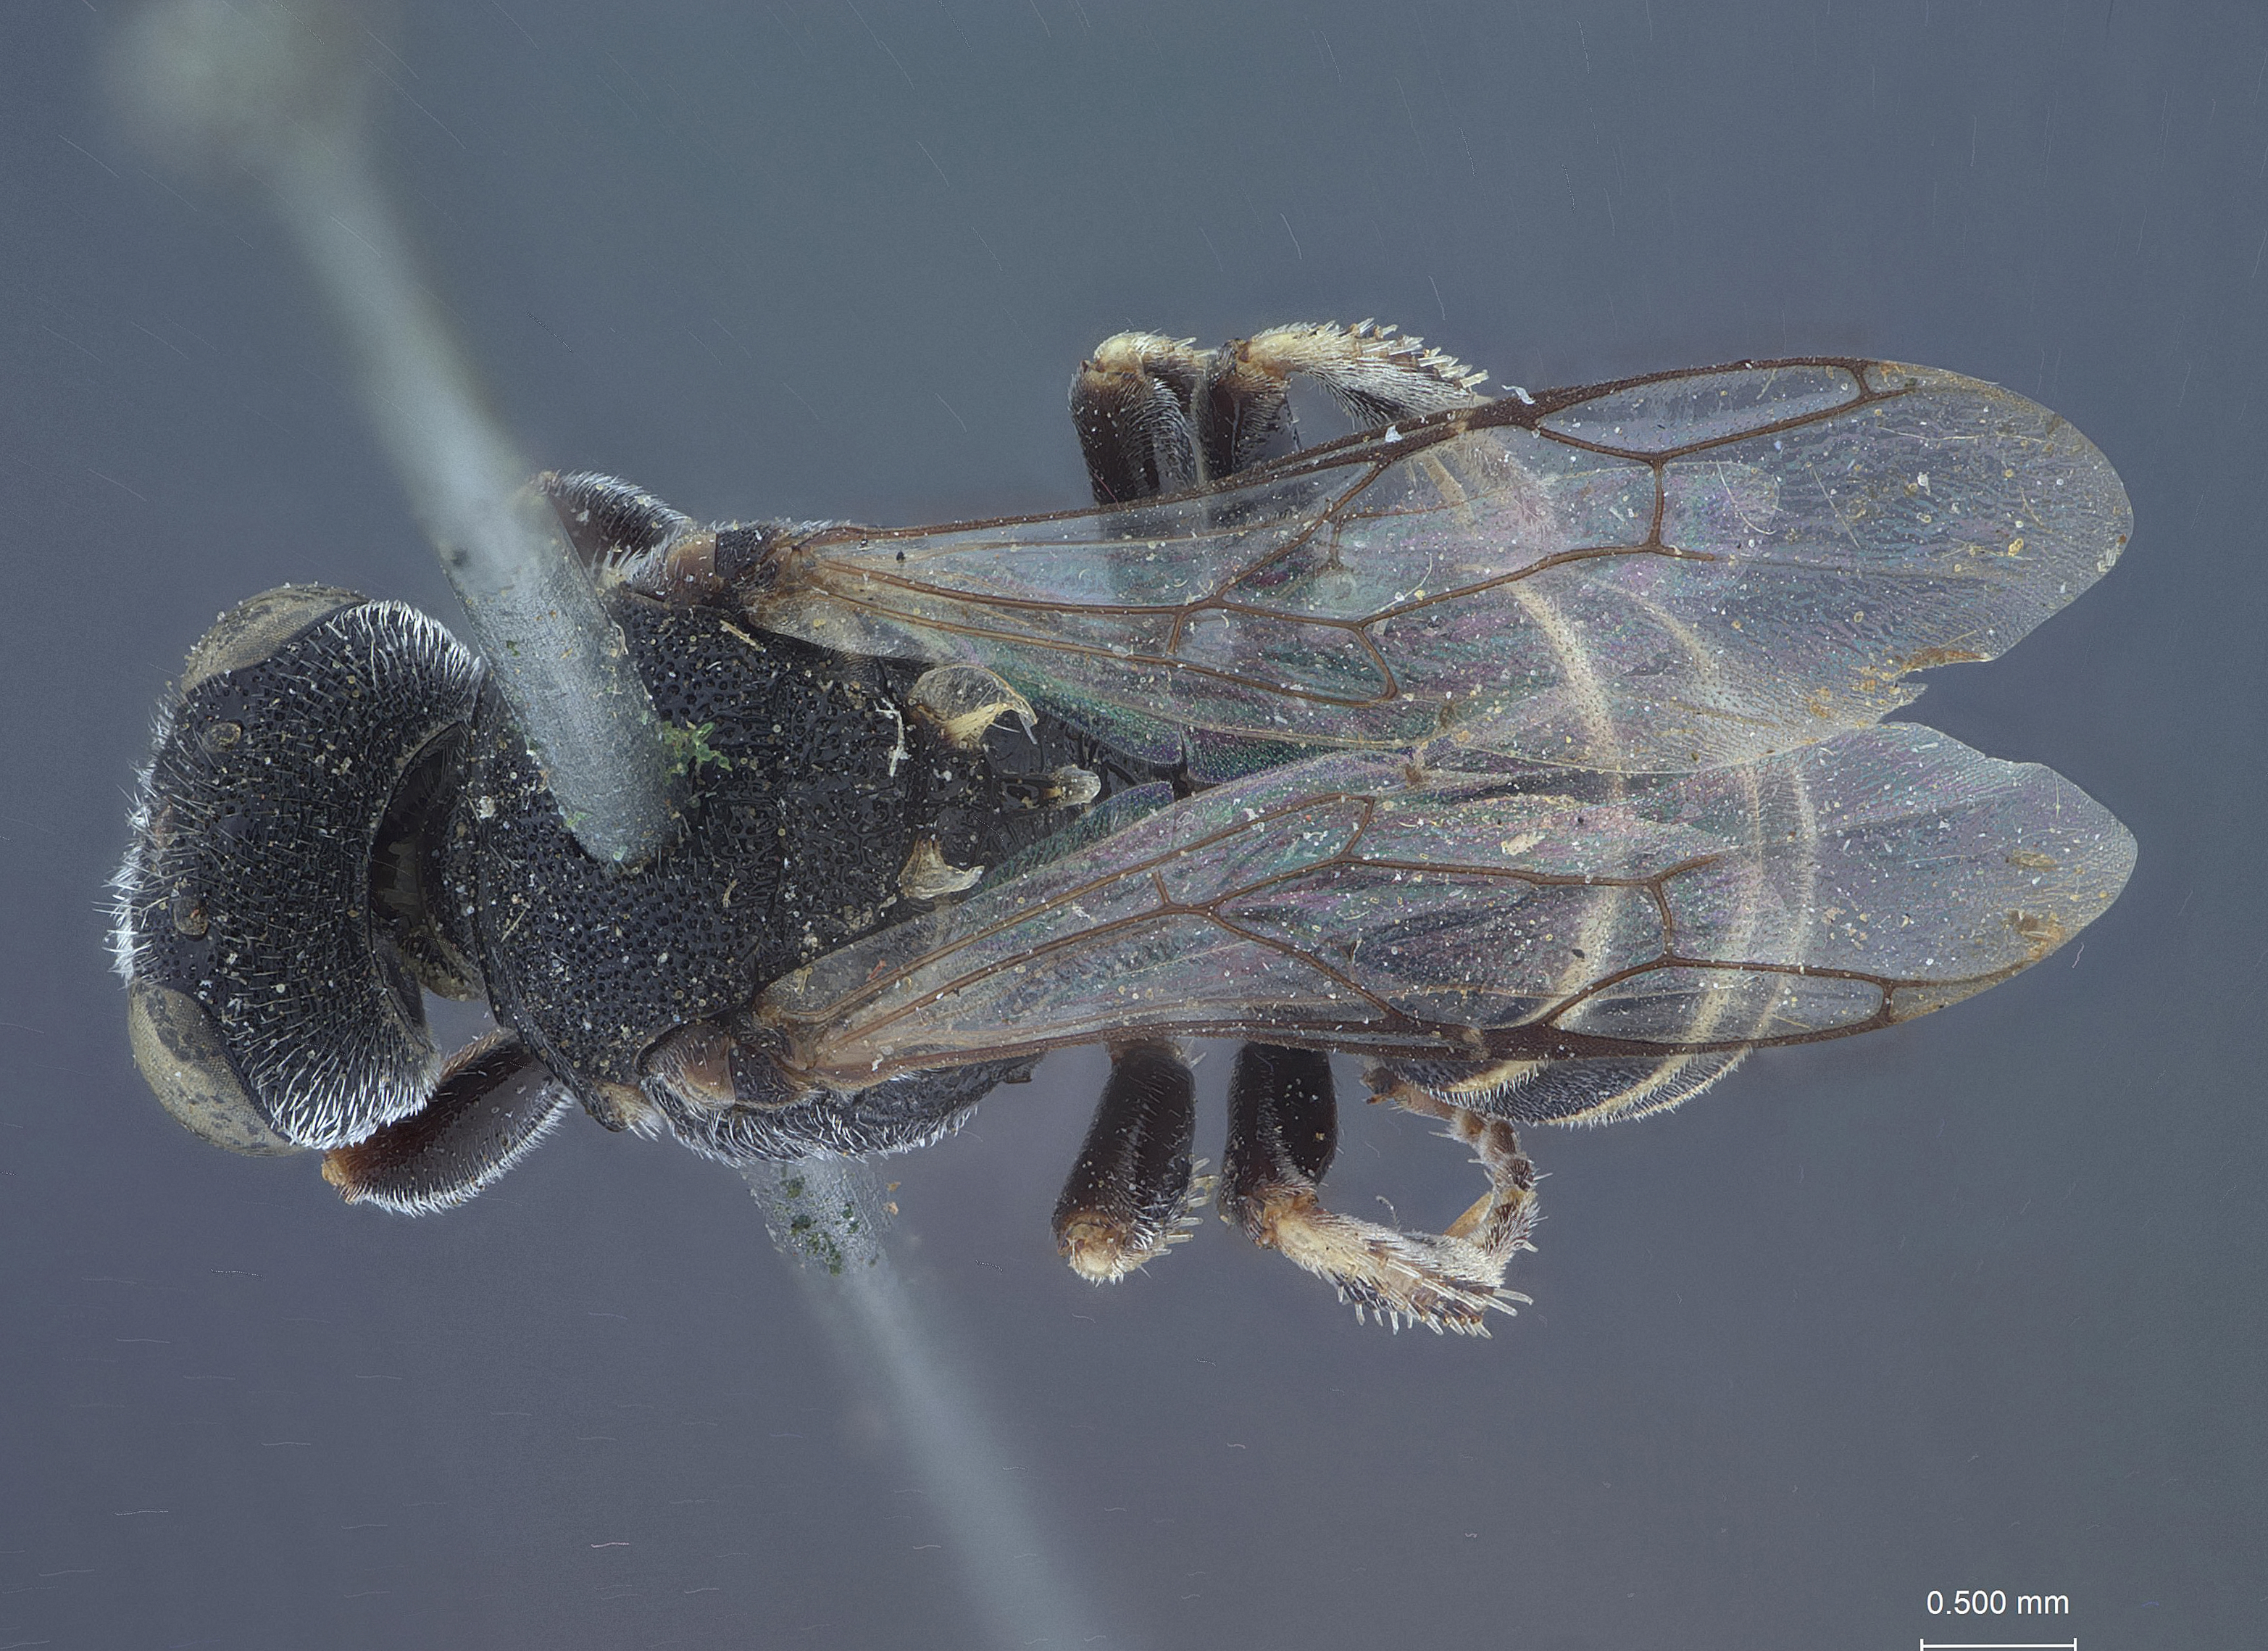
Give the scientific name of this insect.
Oxybelus punctatus
